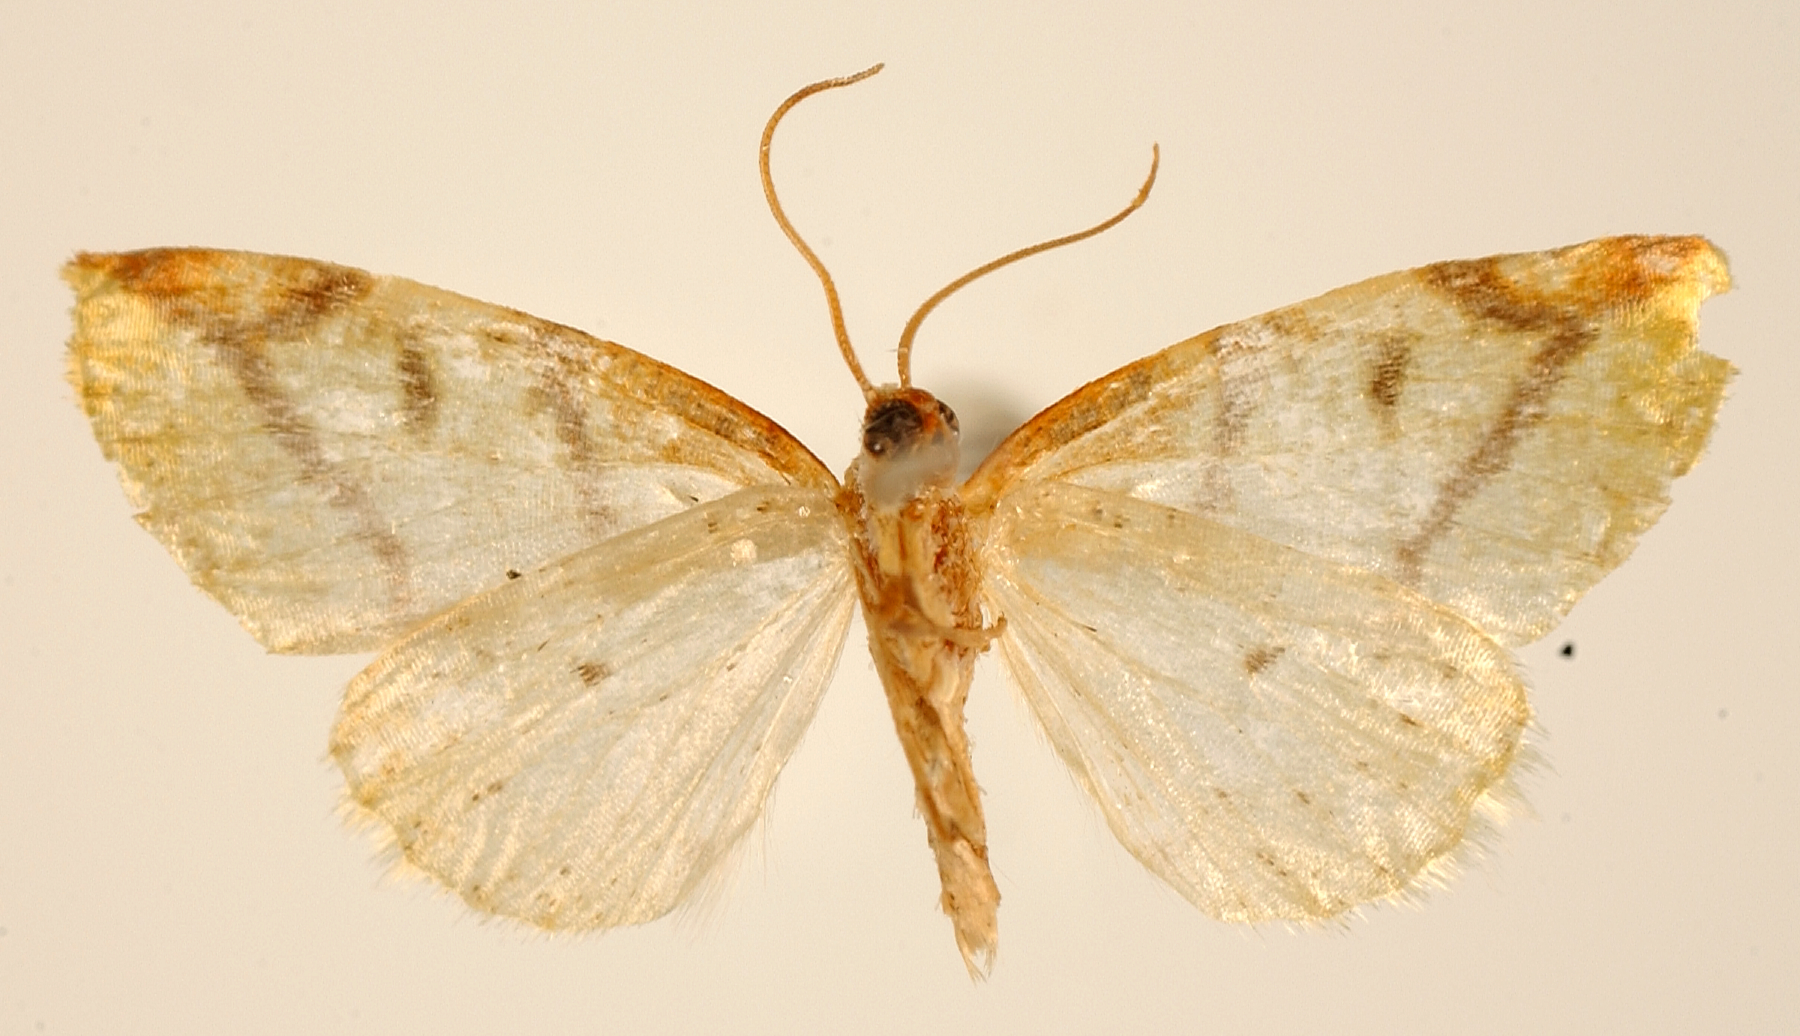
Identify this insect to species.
Perusia subnotata
